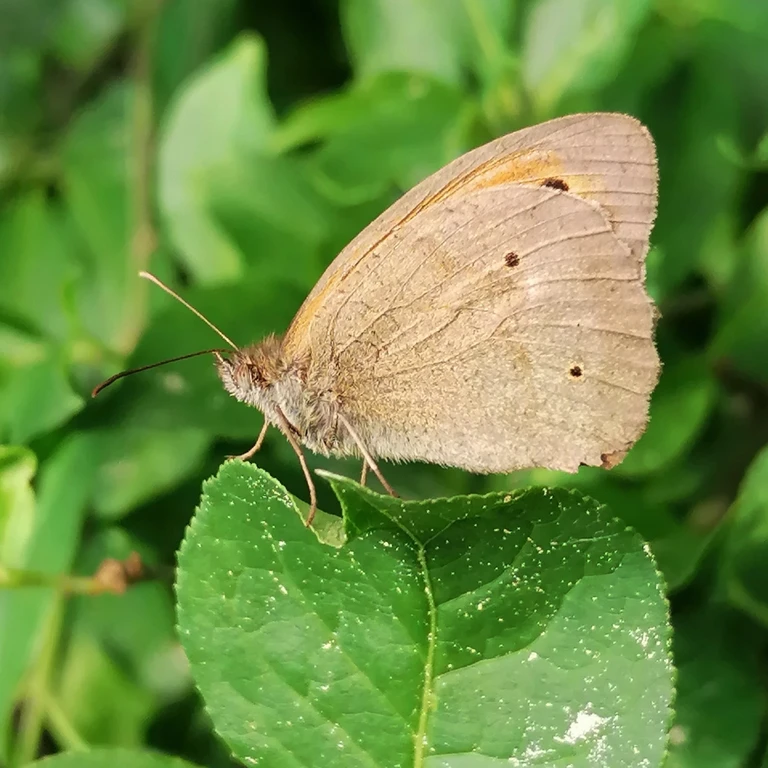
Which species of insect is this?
Maniola jurtina
